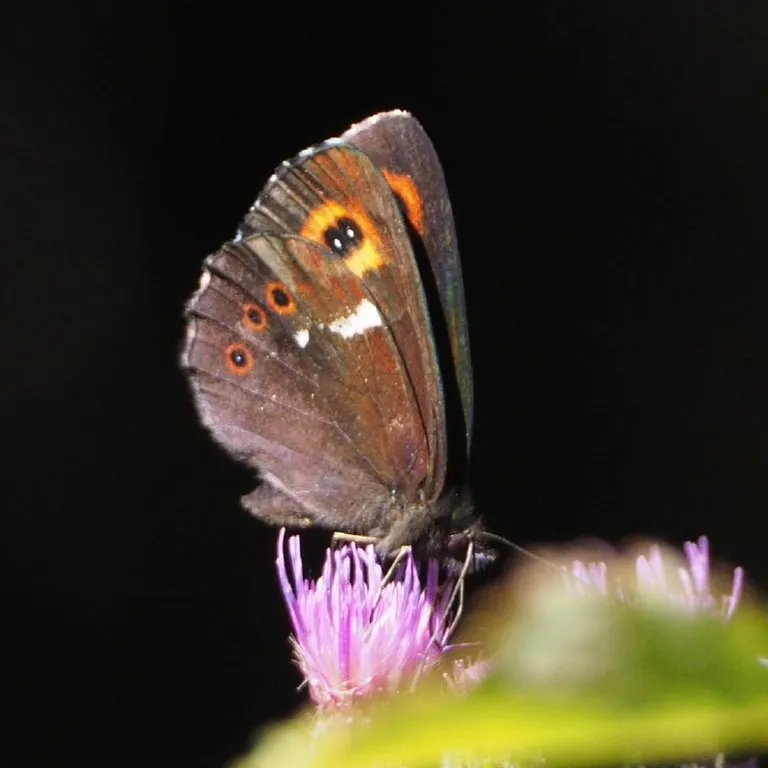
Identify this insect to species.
Erebia ligea
